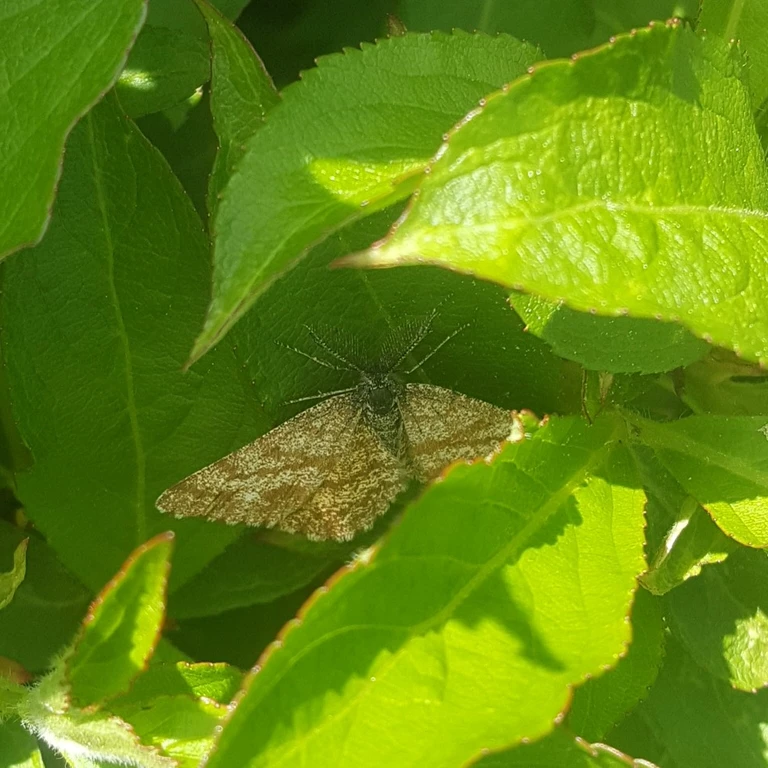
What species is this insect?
Ematurga atomaria
